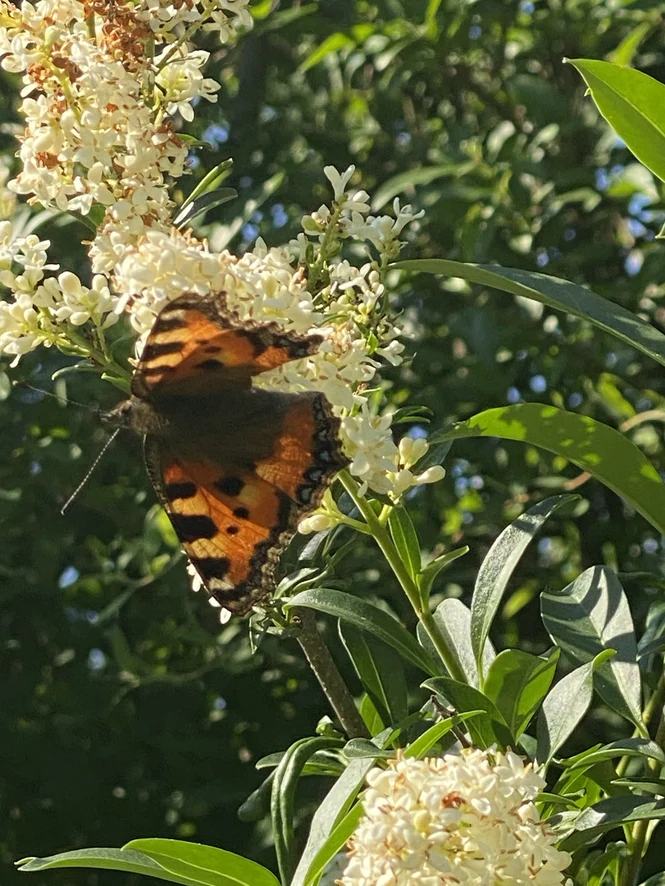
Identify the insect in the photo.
Aglais urticae
